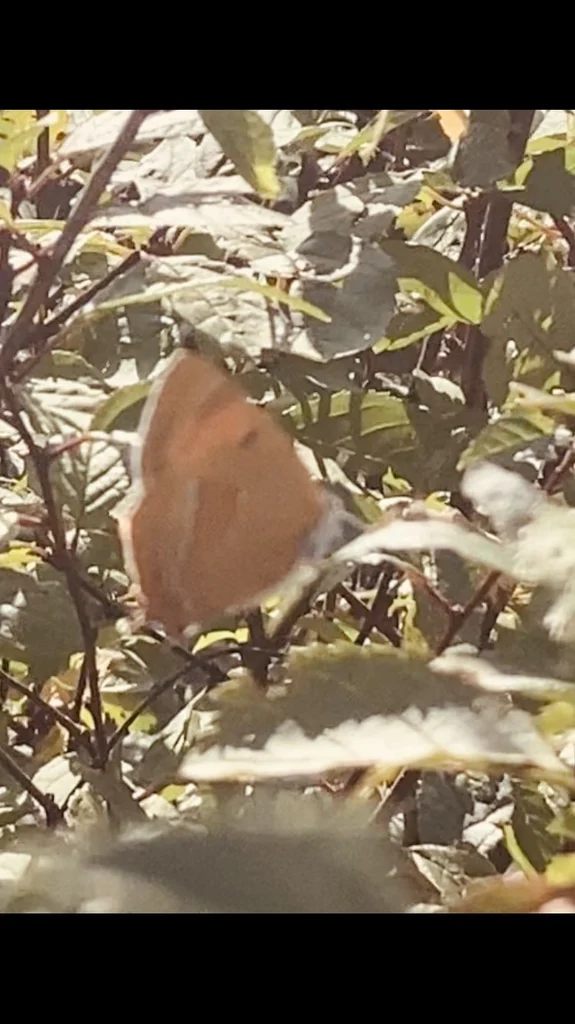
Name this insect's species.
Thecla betulae
